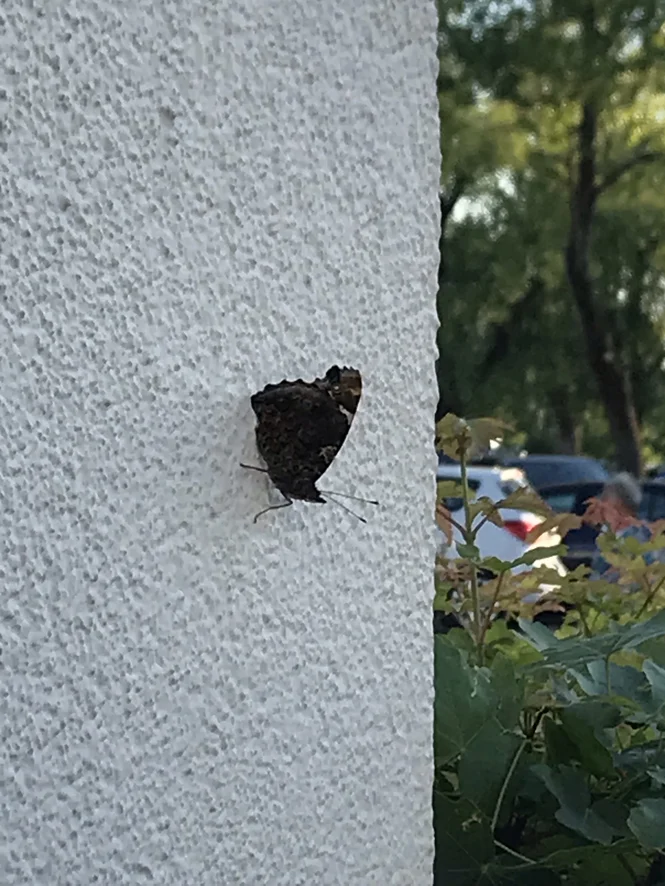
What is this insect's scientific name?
Vanessa atalanta
